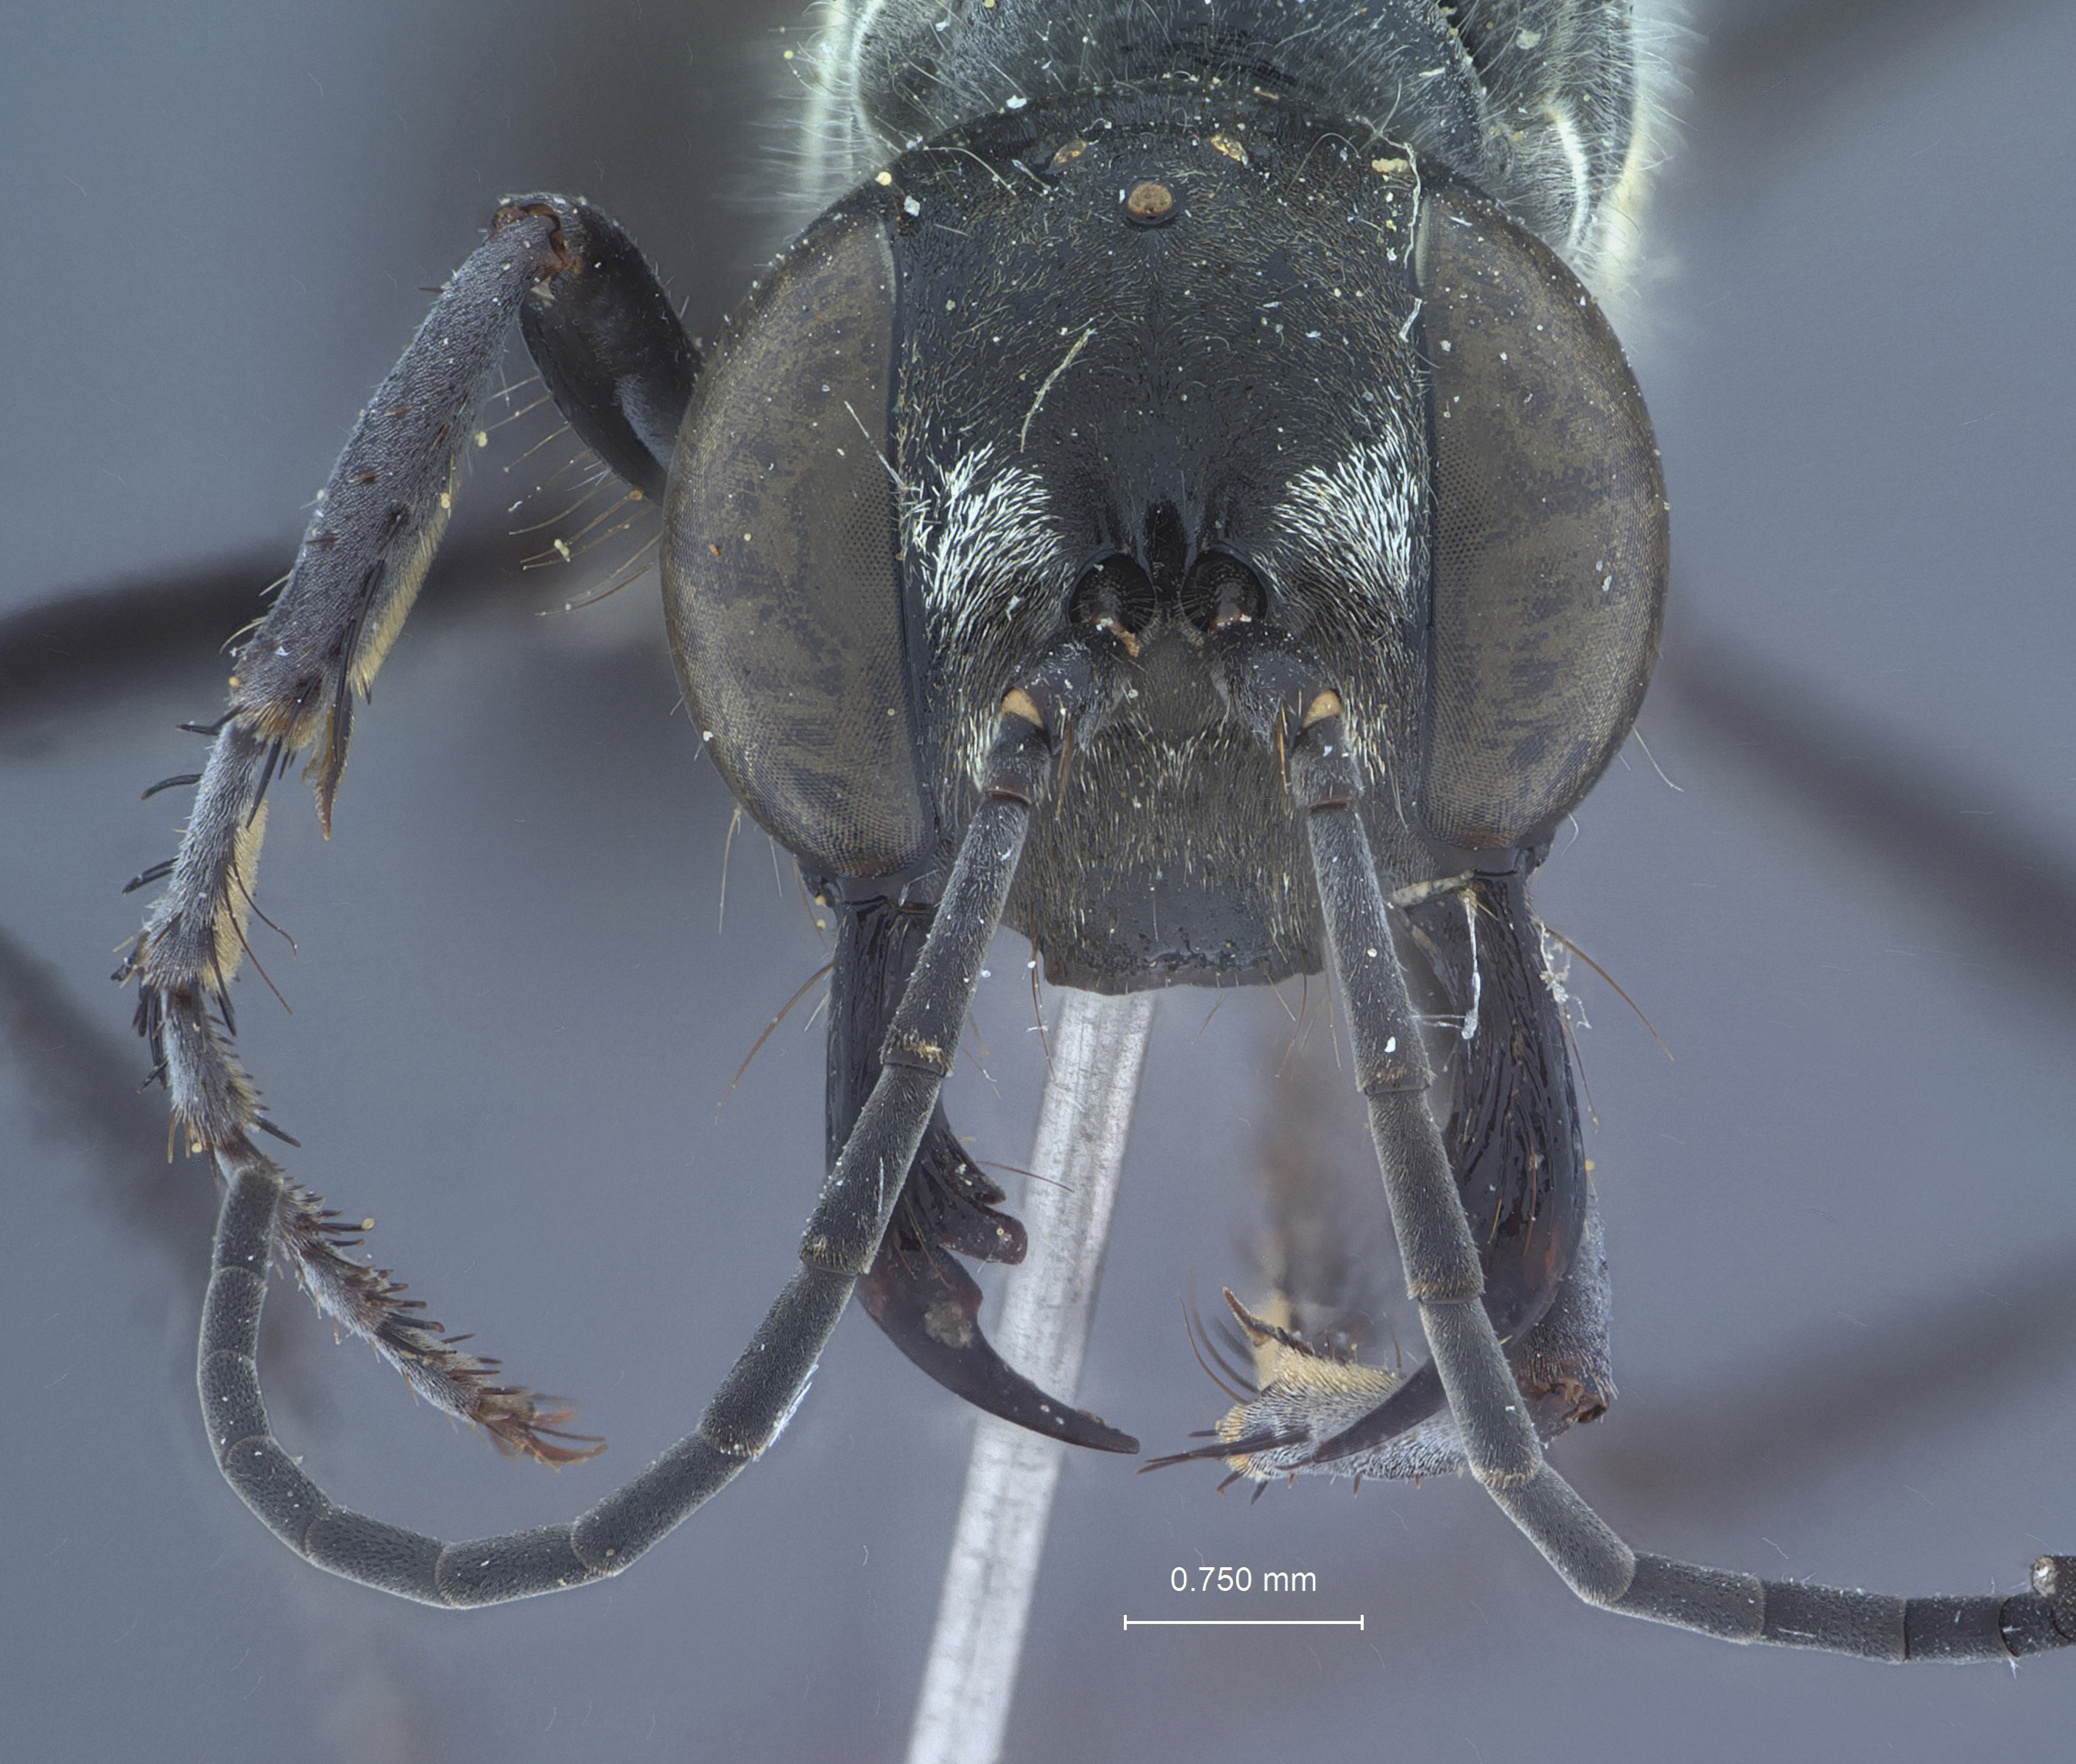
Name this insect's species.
Ammophila sickmanni
